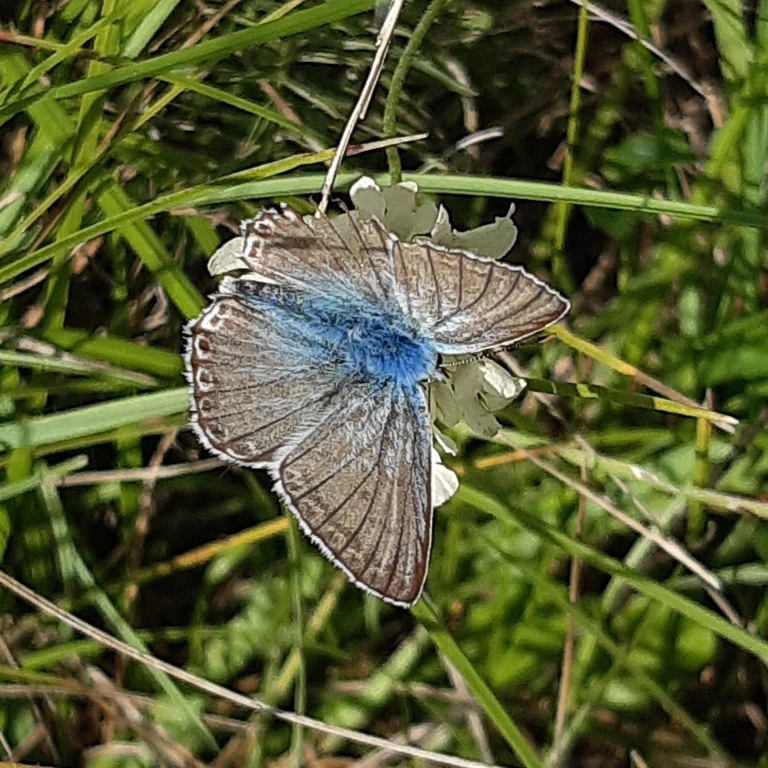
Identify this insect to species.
Lysandra coridon
